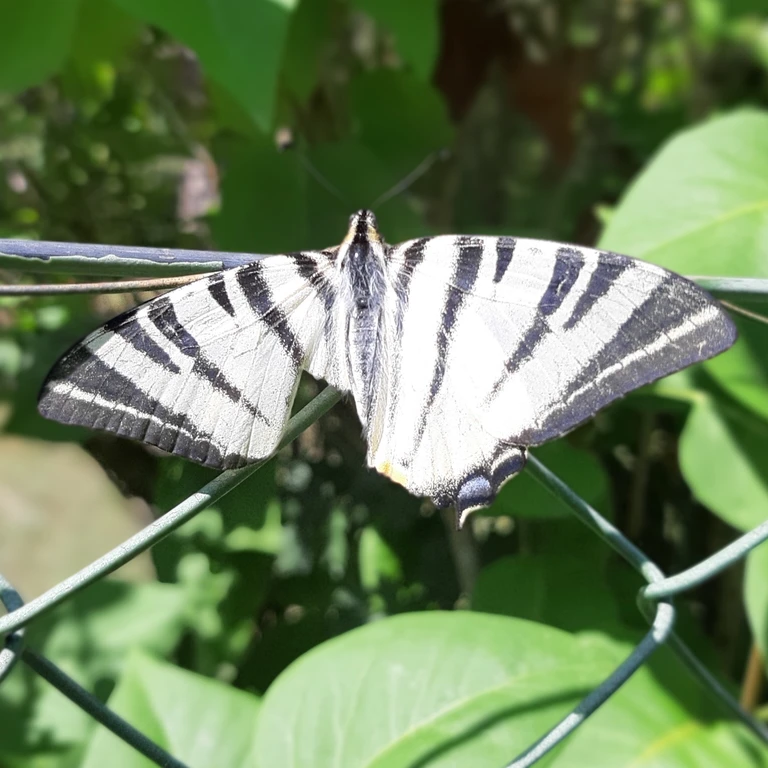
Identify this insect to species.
Iphiclides podalirius
